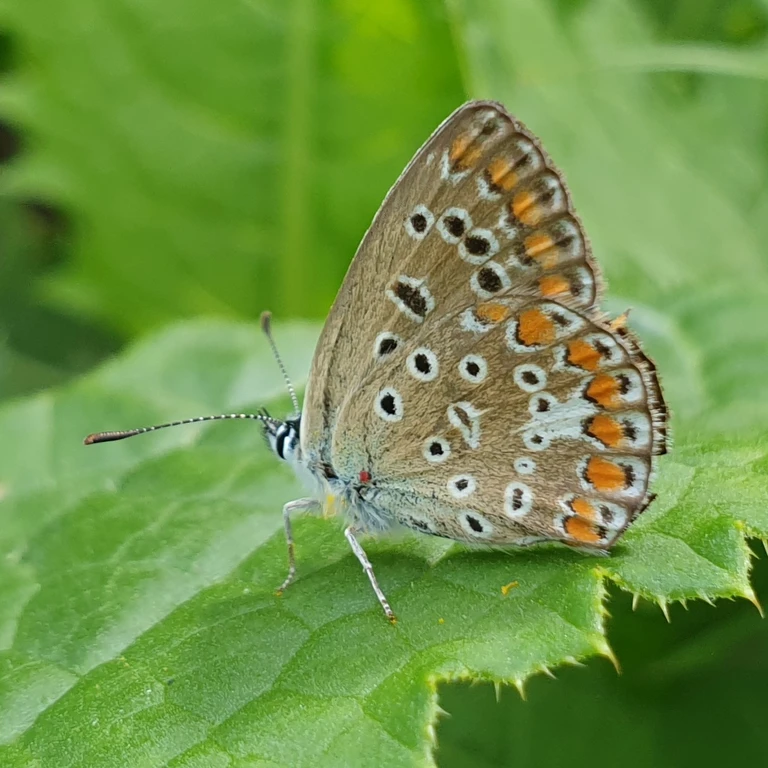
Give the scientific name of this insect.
Polyommatus icarus
